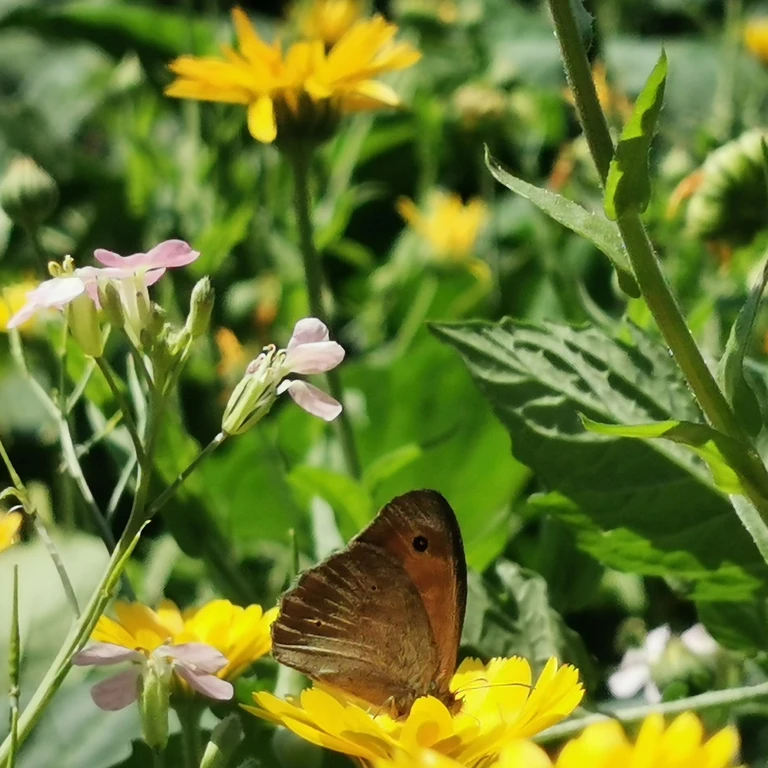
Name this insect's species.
Maniola jurtina
